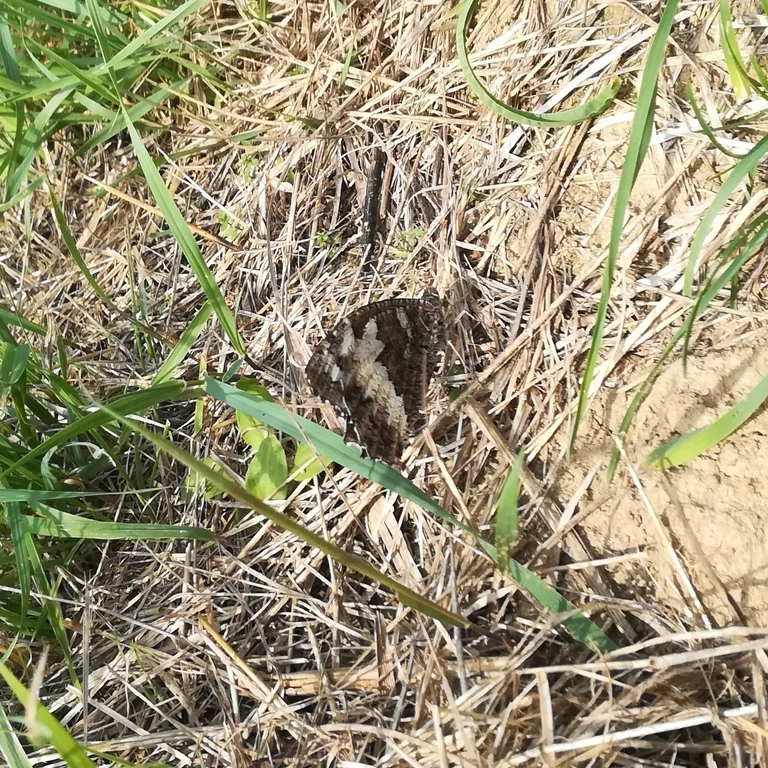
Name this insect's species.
Brintesia circe
